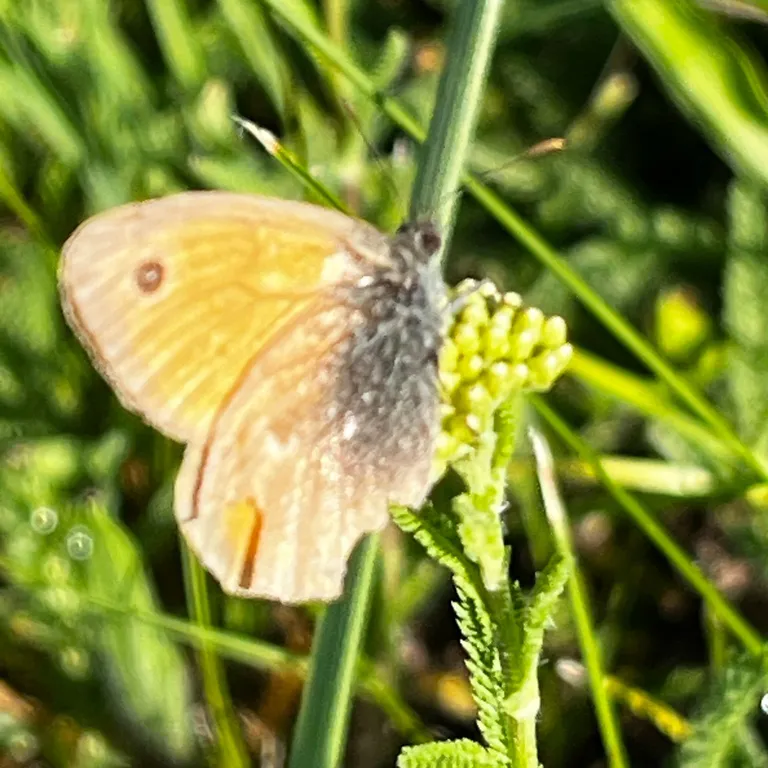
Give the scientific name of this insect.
Coenonympha pamphilus
